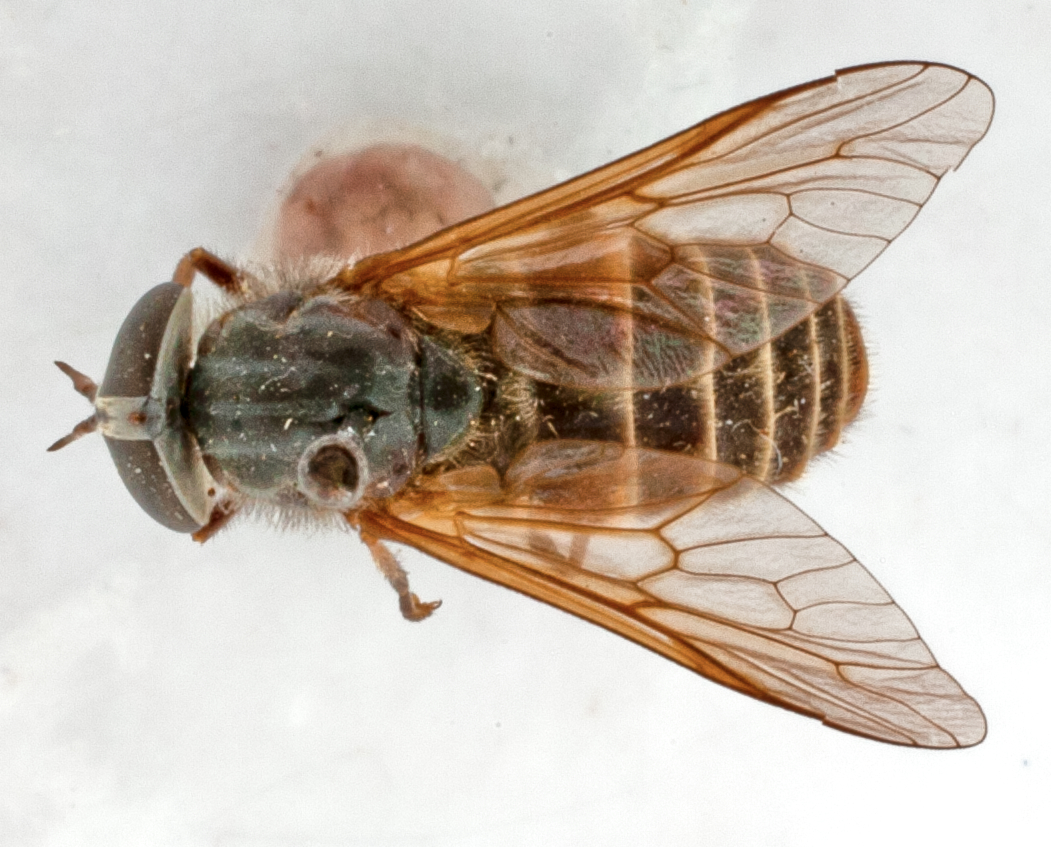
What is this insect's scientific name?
Hybomitra sexfasciata (also Tabanus sexfasciatus)
